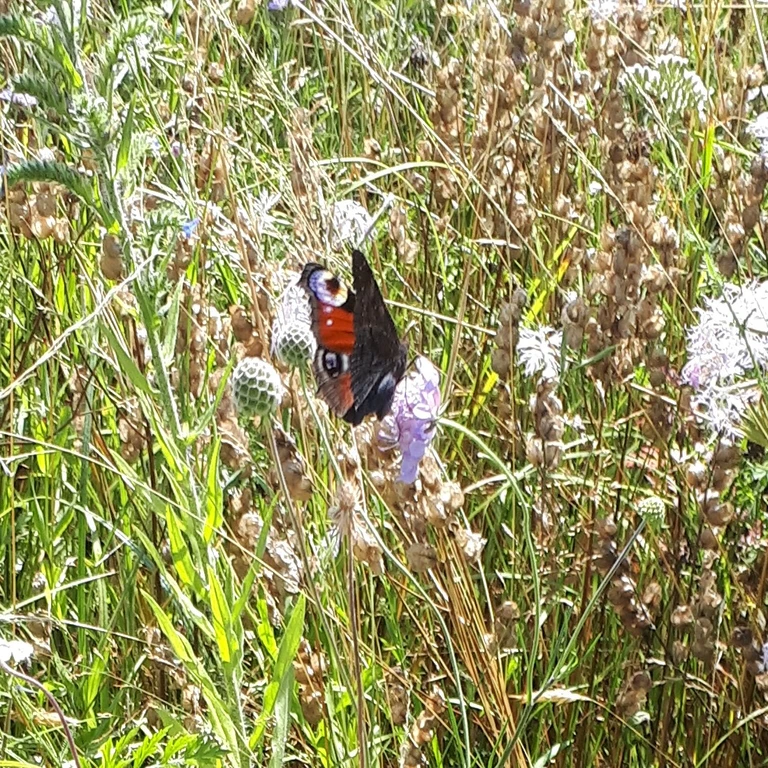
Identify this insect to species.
Aglais io
